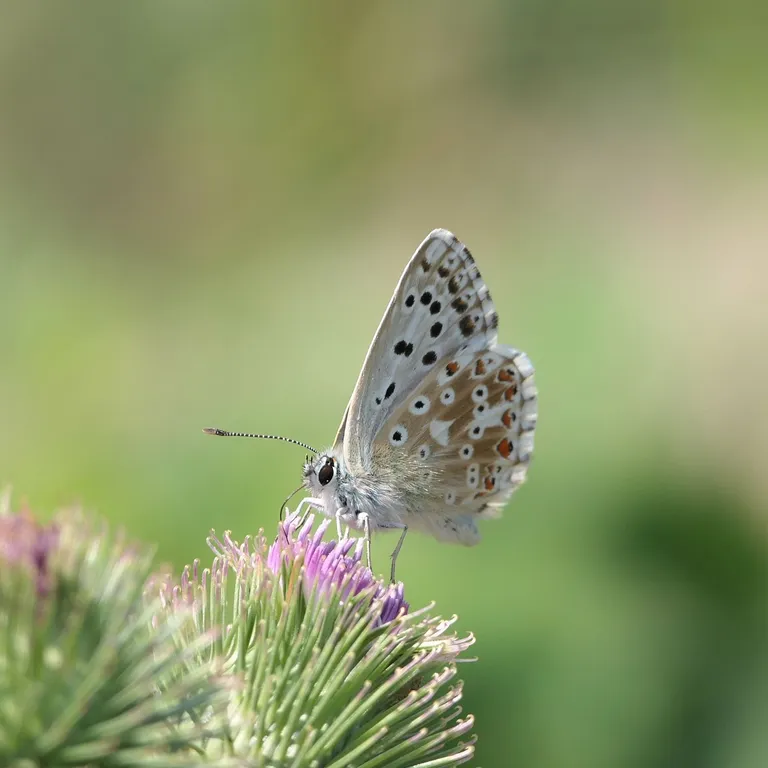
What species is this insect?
Lysandra coridon
